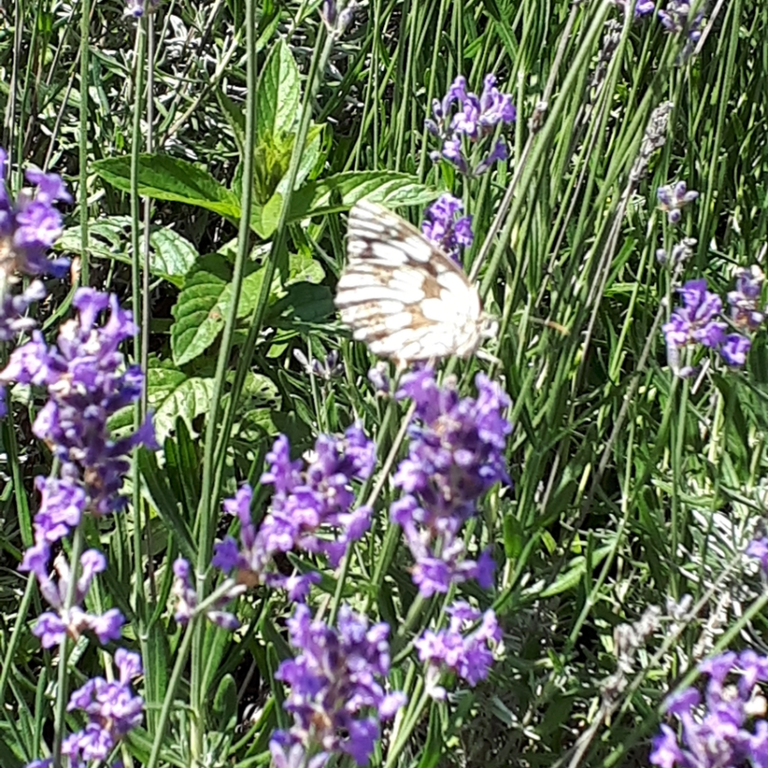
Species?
Melanargia galathea
